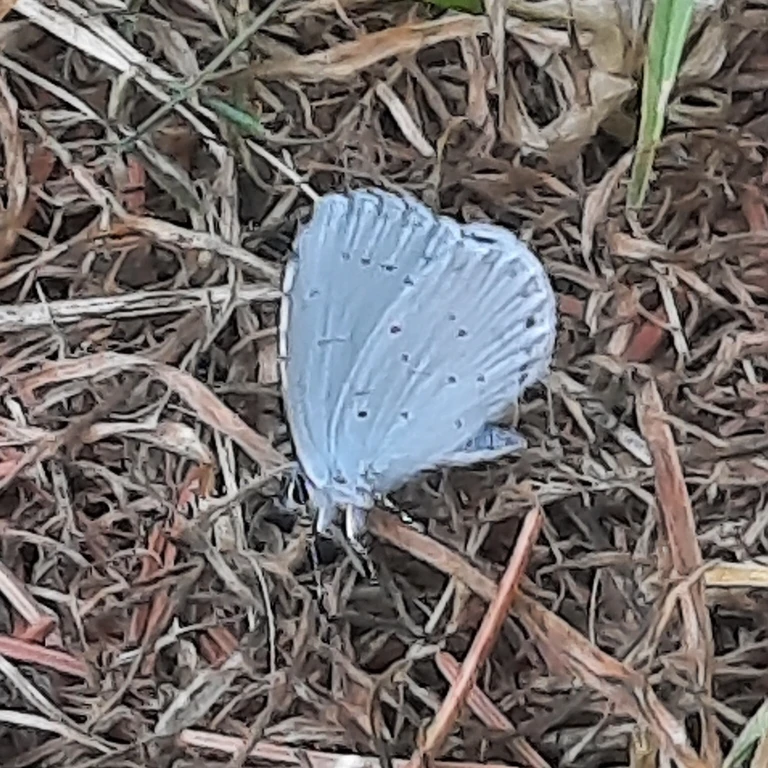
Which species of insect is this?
Celastrina argiolus
